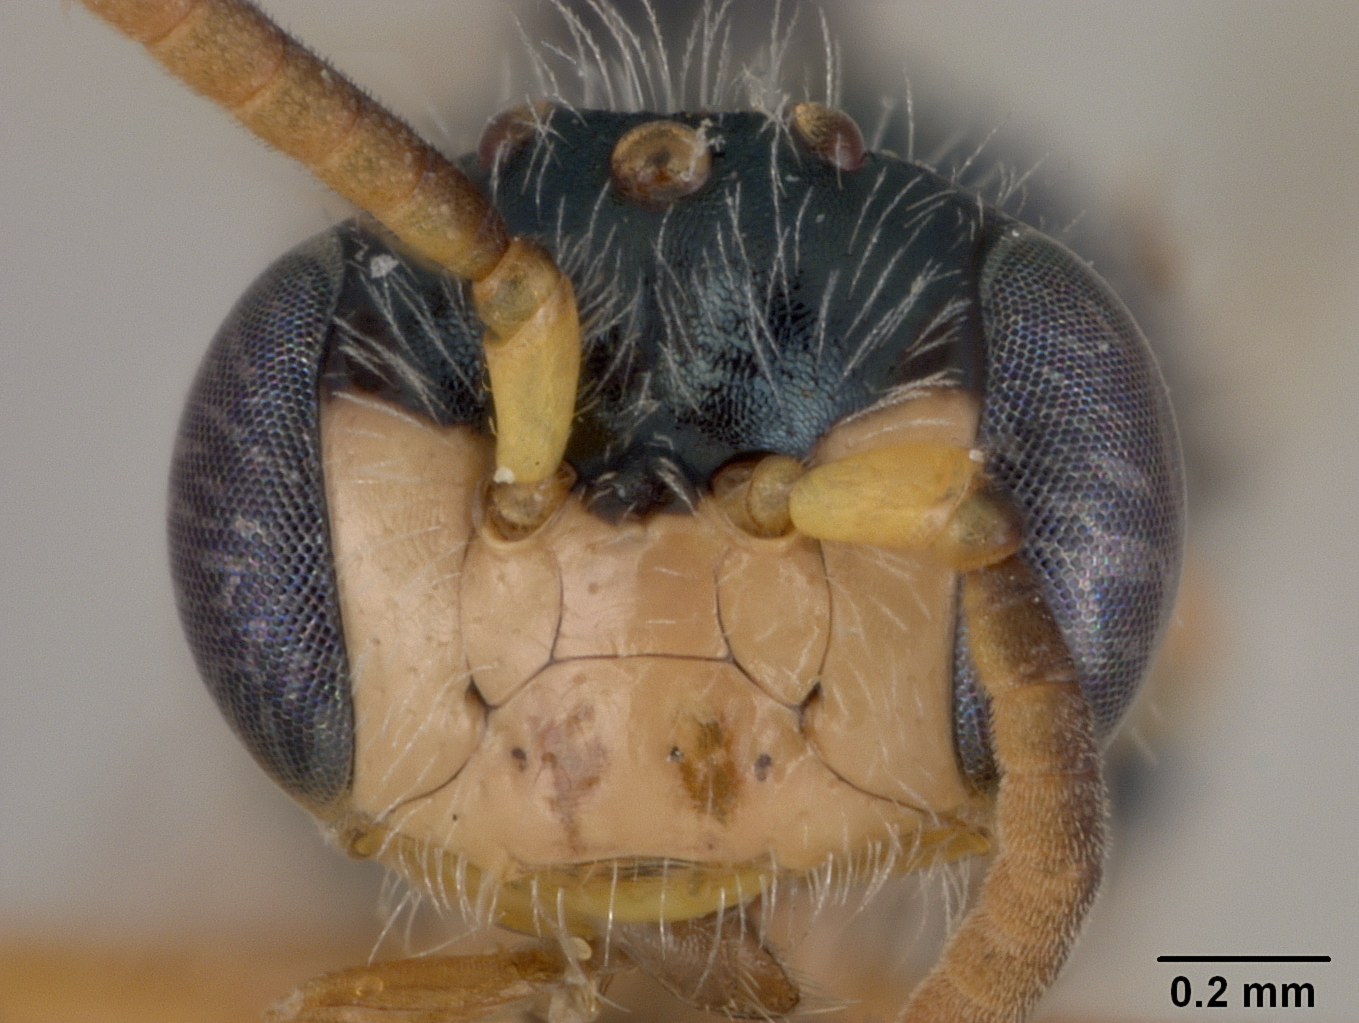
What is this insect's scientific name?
Perdita townesi
